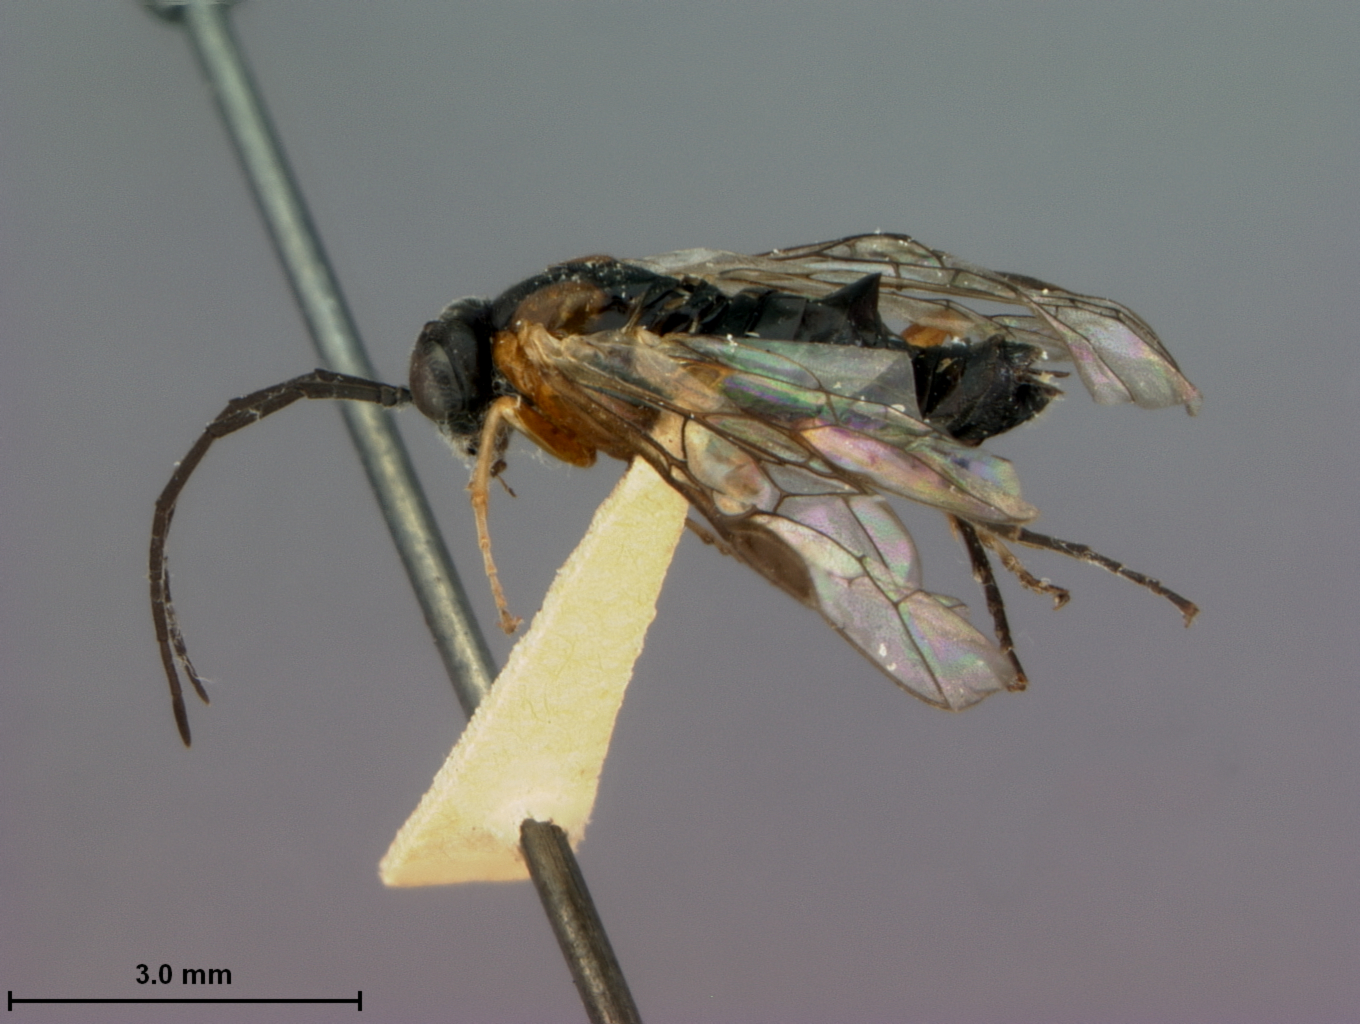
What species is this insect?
Pteronidea amelanchieridis
